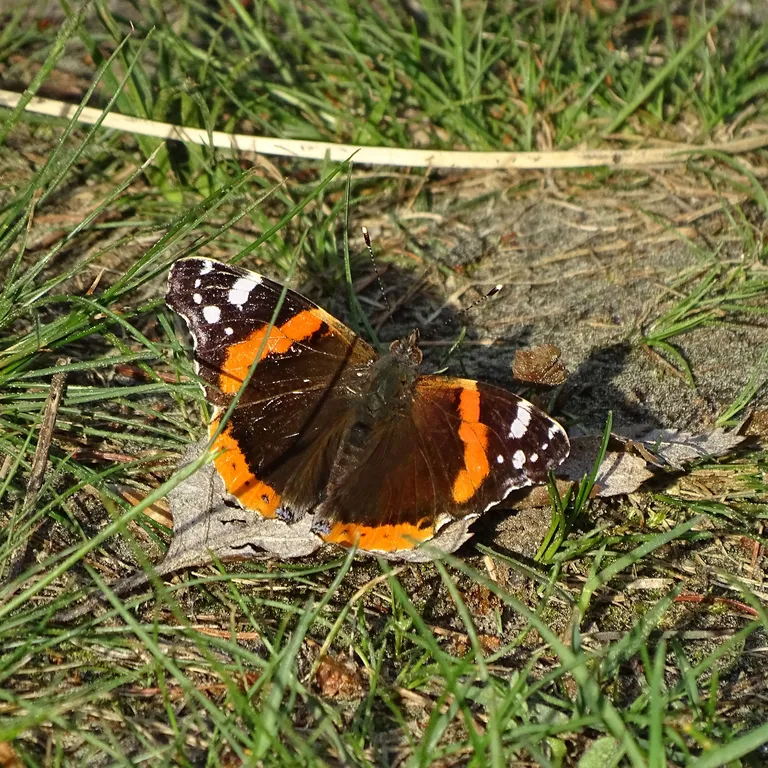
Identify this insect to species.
Vanessa atalanta
